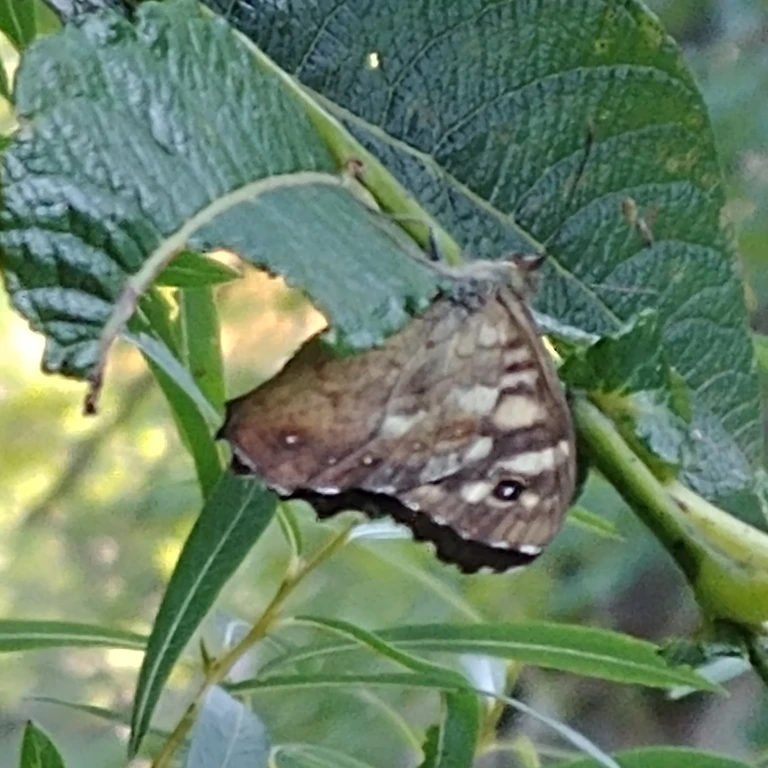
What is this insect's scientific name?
Pararge aegeria
